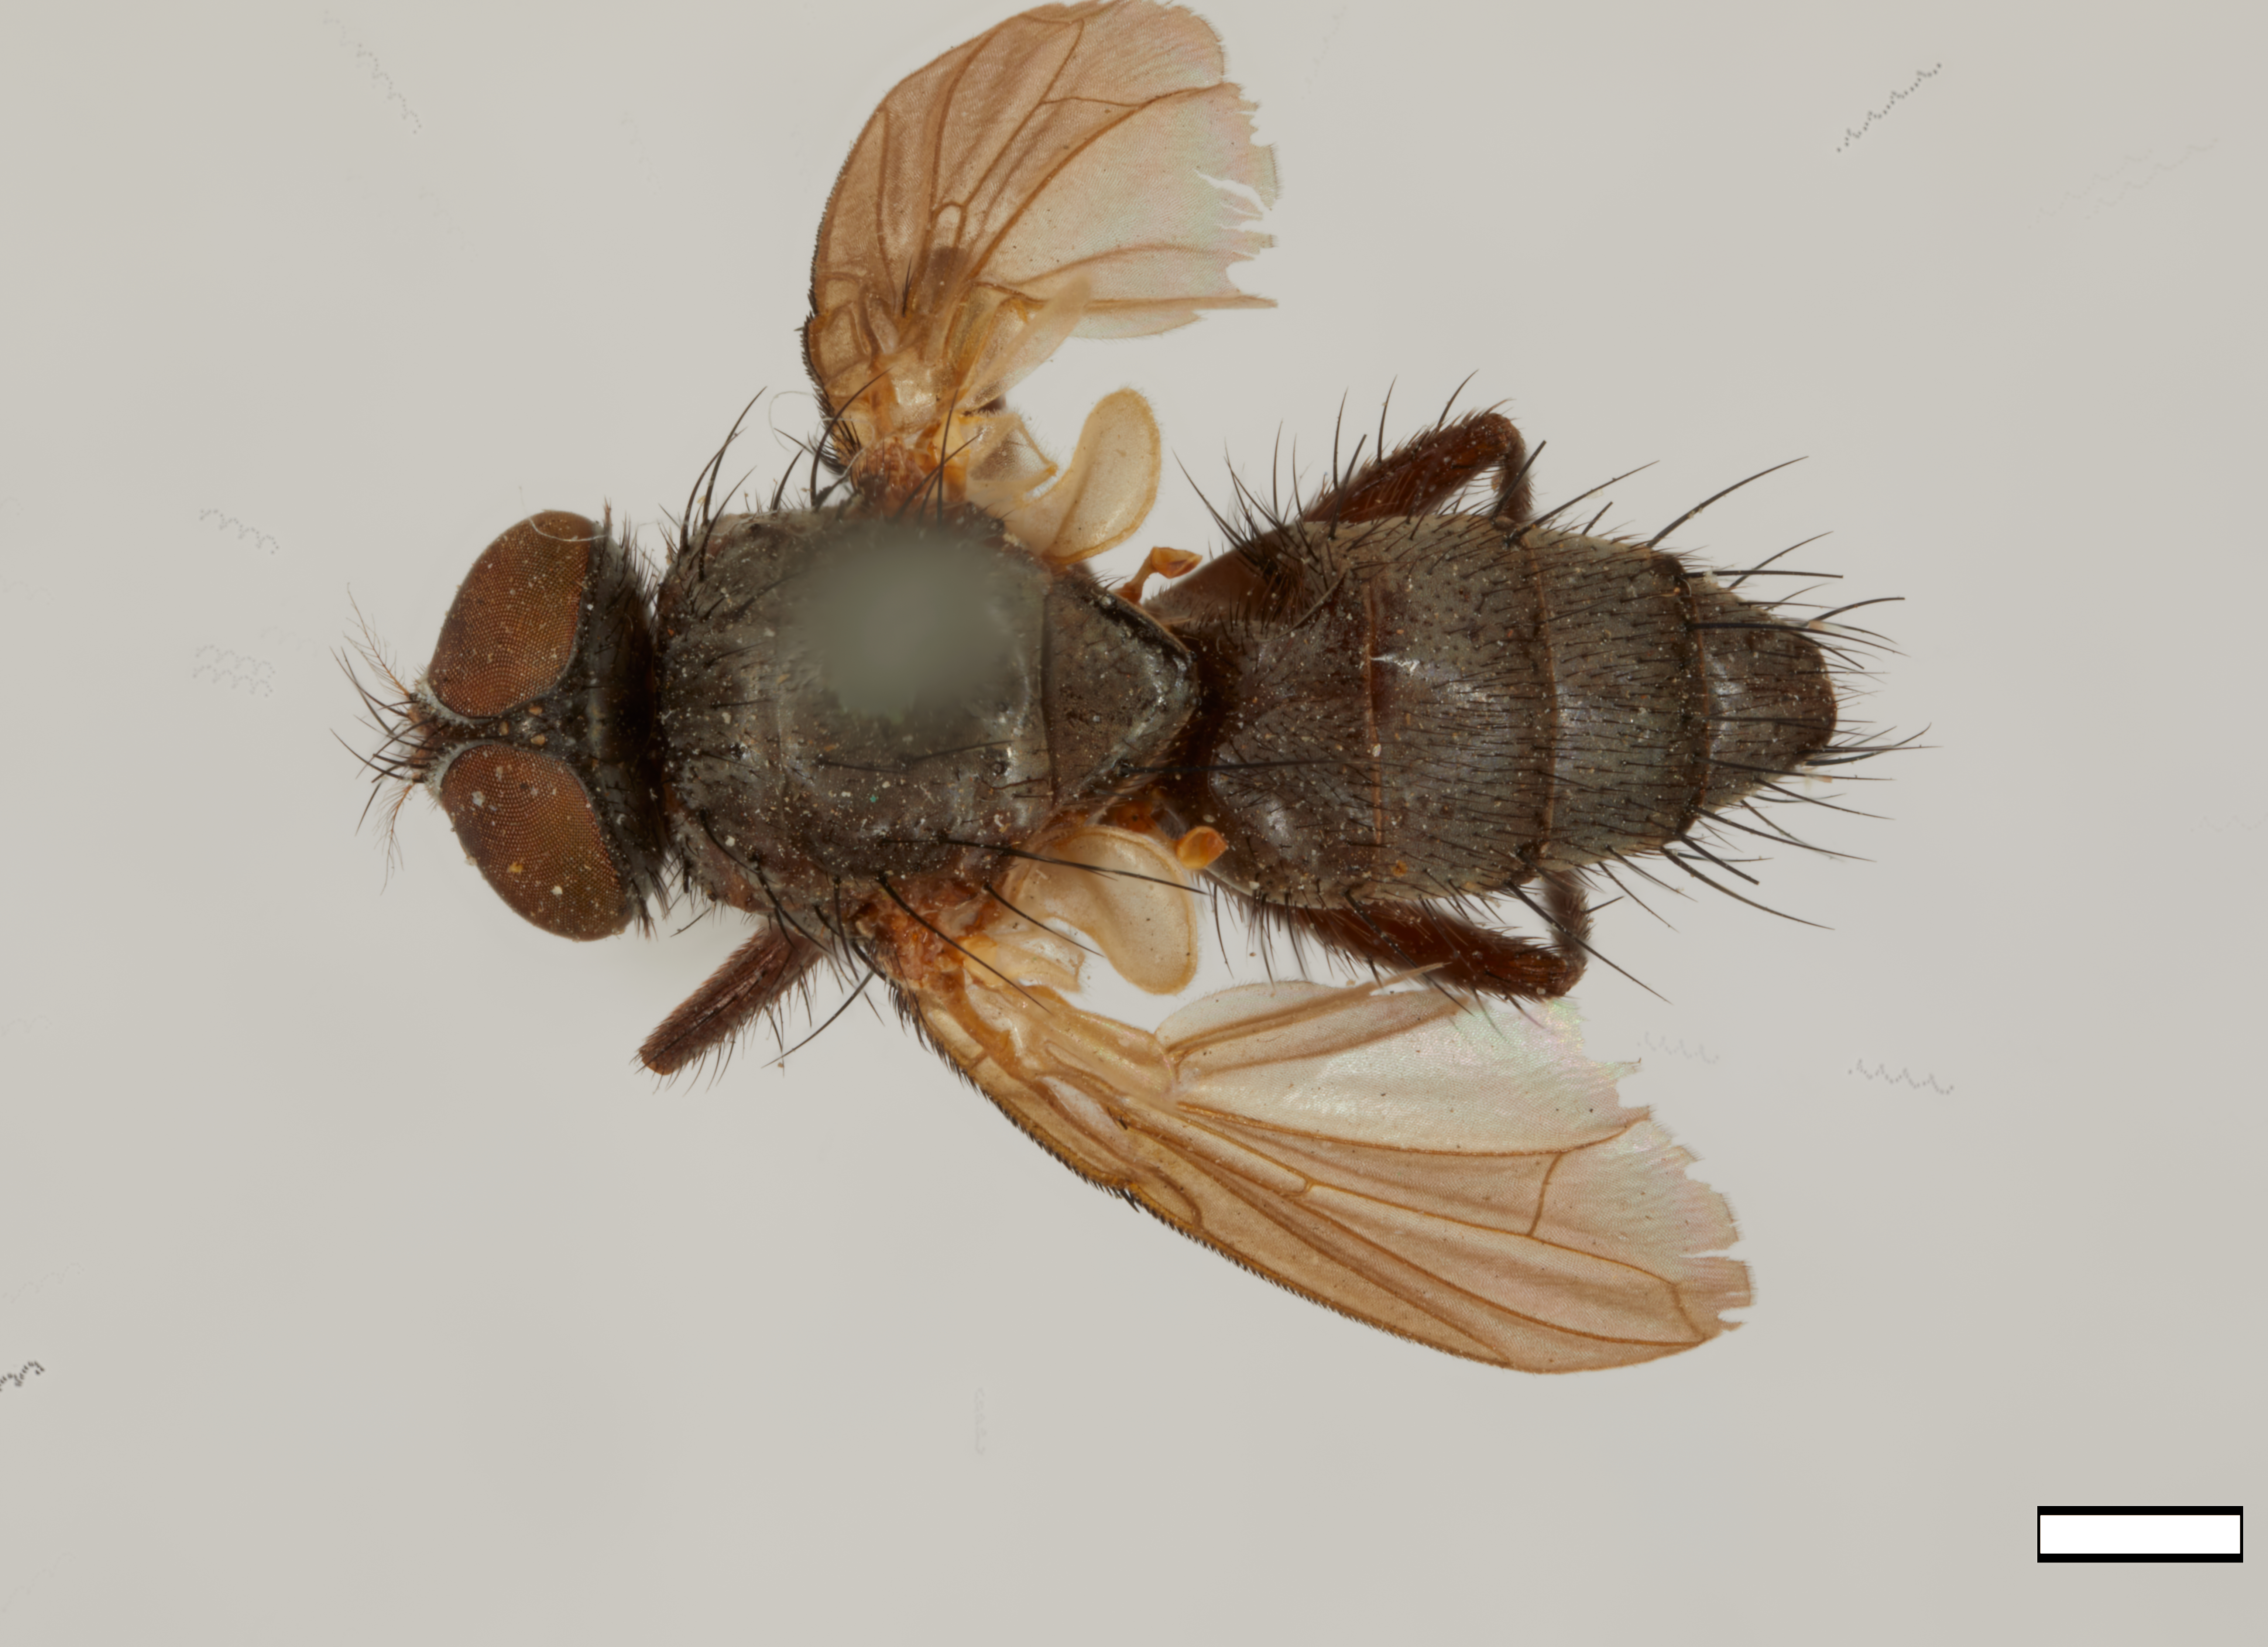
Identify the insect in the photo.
Chaetona grisea (also Melanomya grisea)
